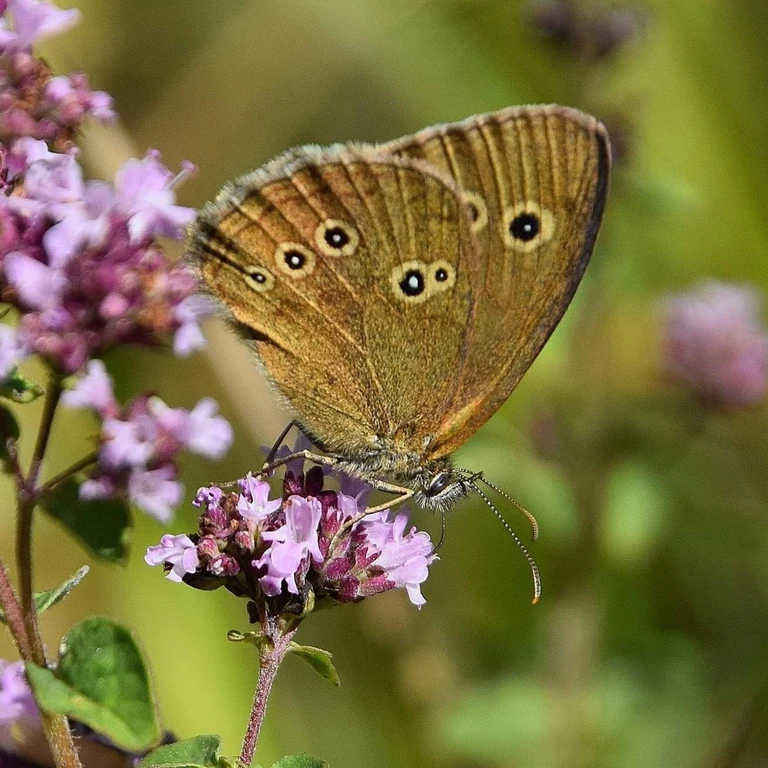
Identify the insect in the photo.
Aphantopus hyperantus
